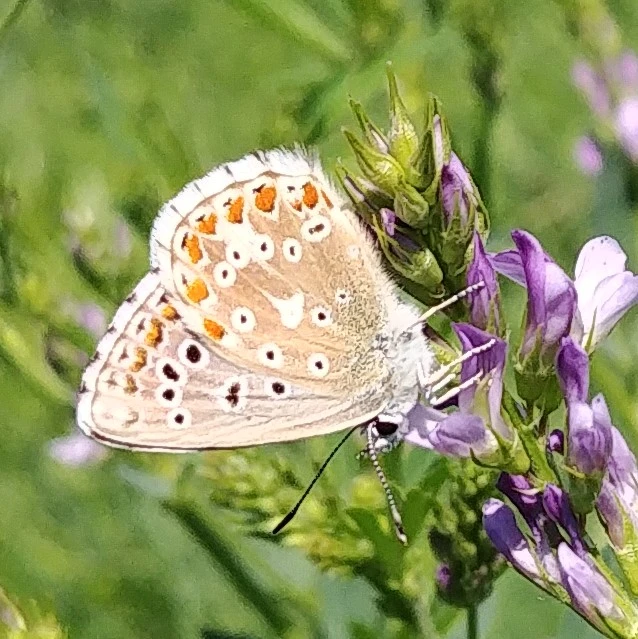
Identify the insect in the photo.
Lysandra bellargus
